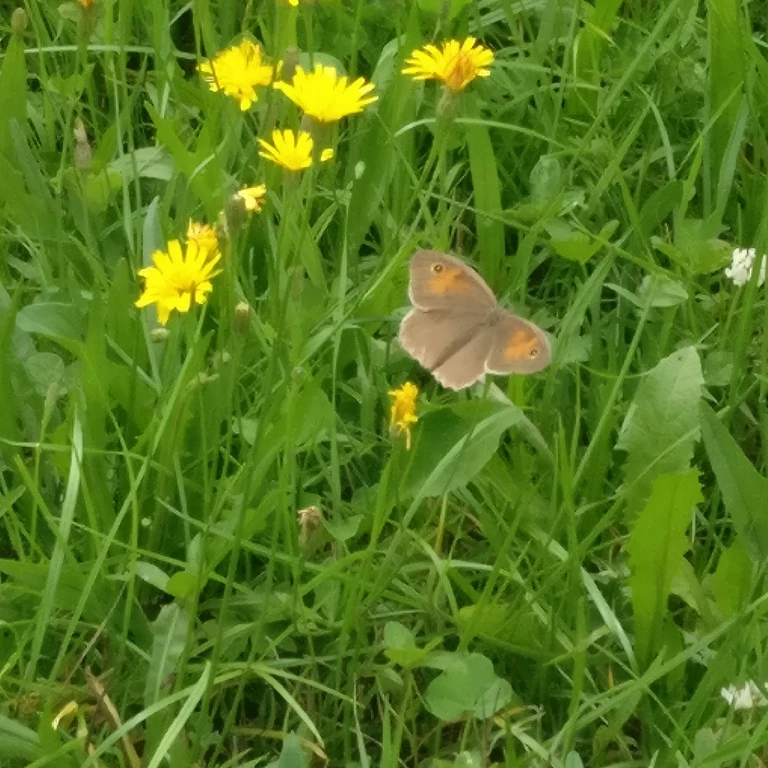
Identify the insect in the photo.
Maniola jurtina
